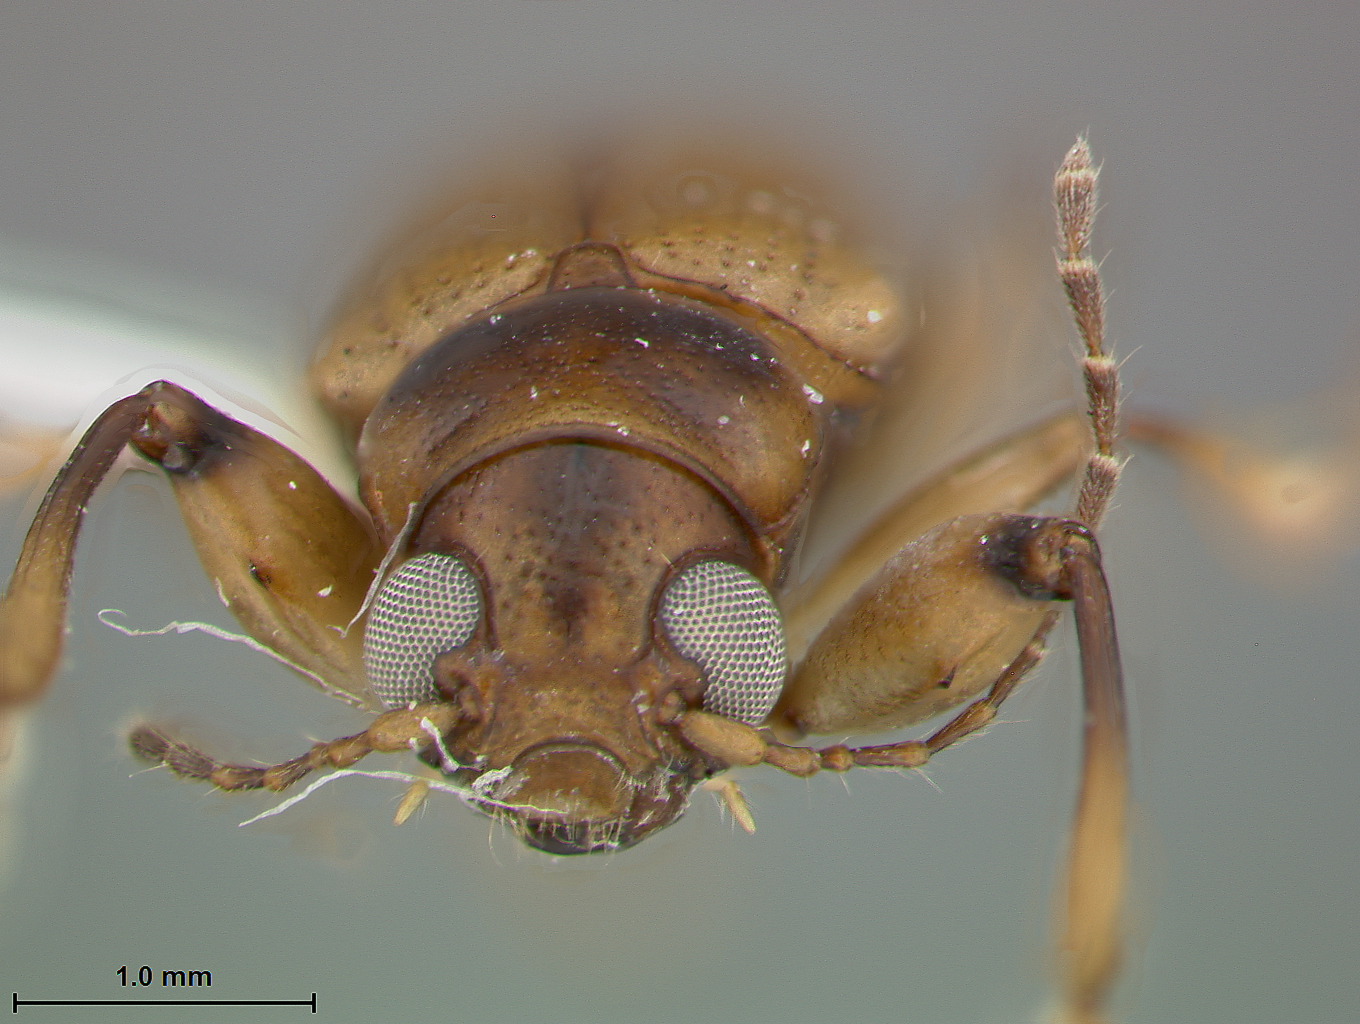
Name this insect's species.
Metachroma chapini
